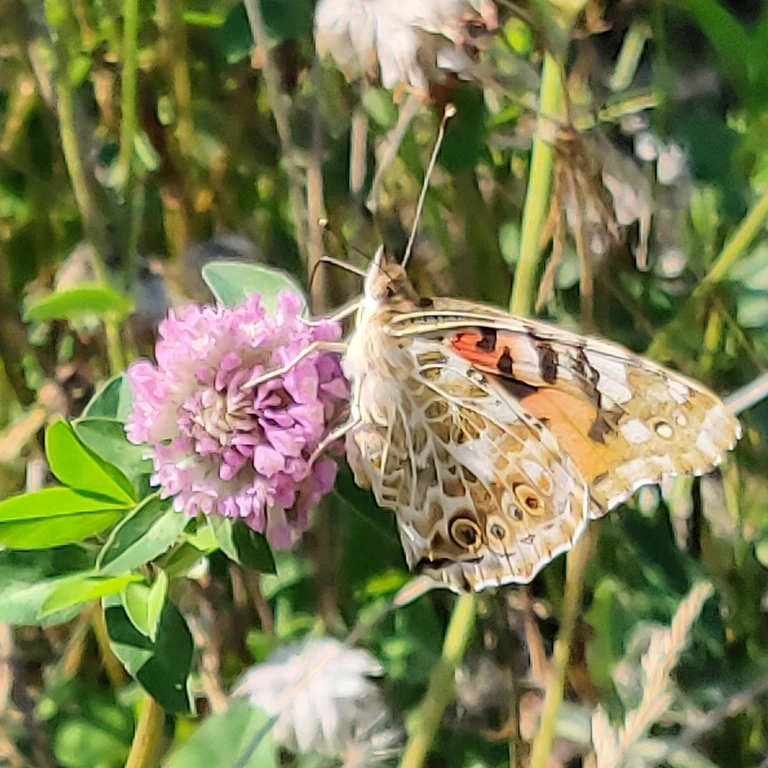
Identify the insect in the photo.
Vanessa cardui
